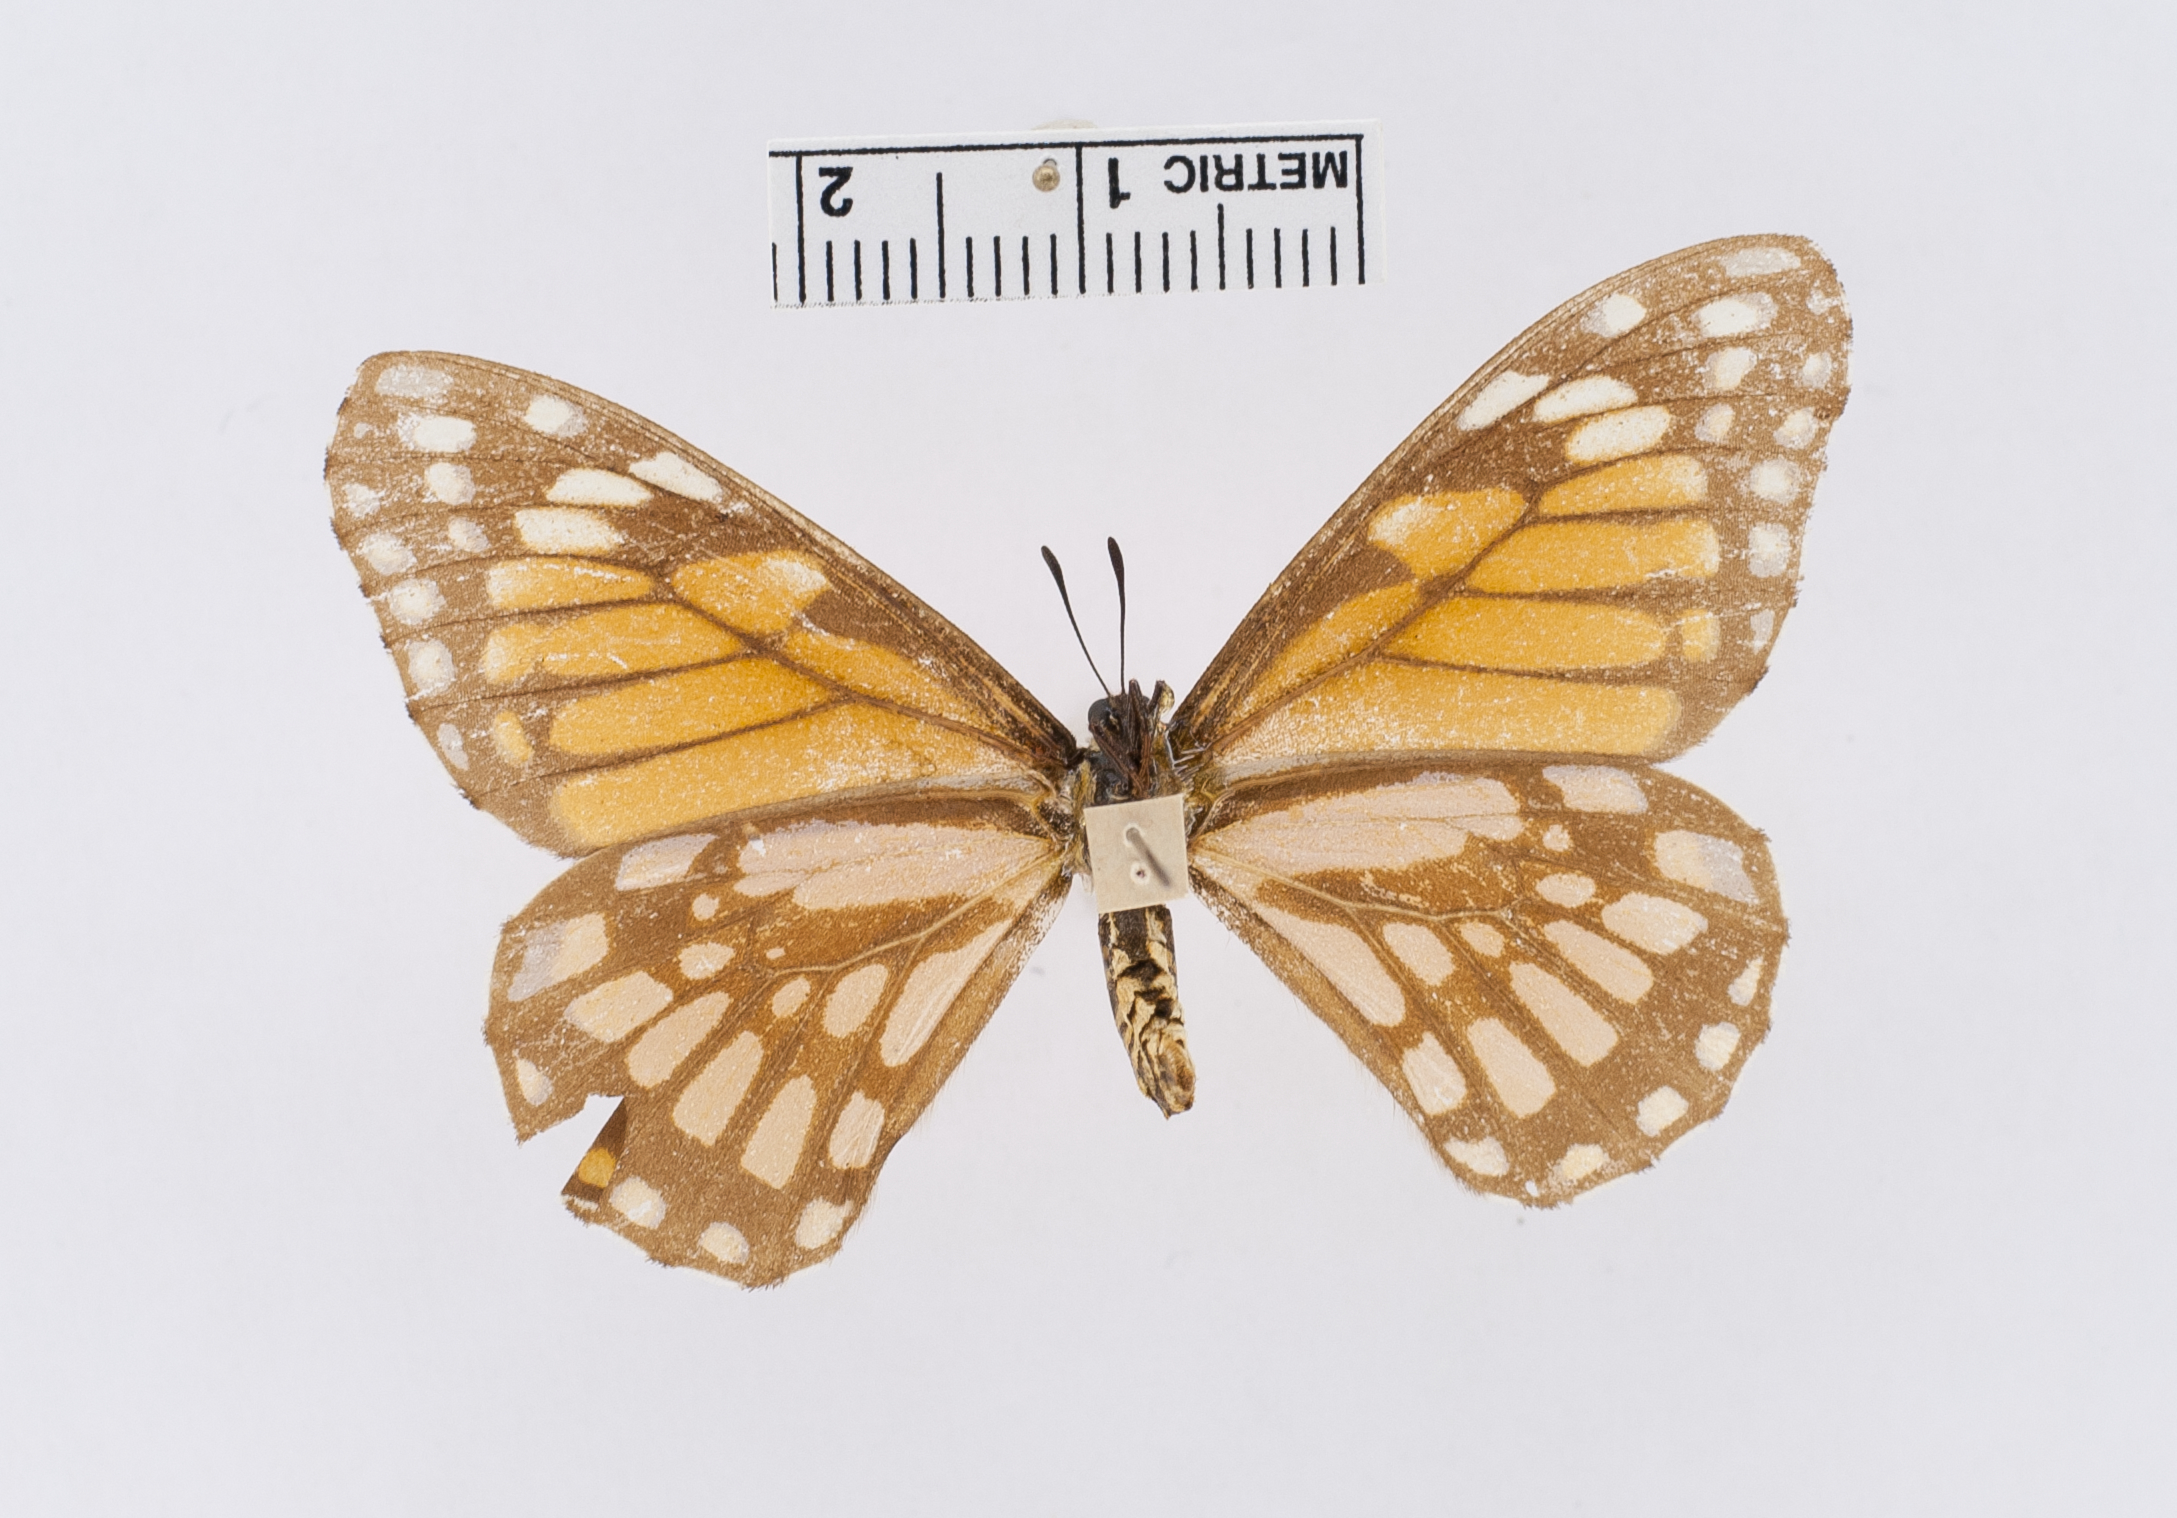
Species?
Baronia brevicornis
